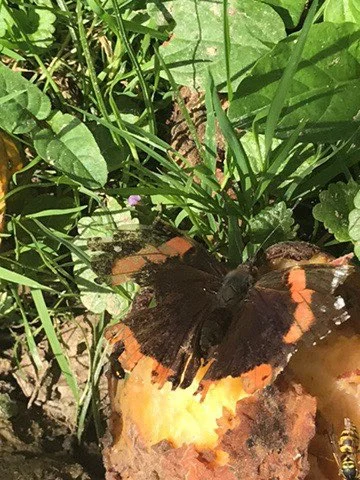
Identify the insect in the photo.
Vanessa atalanta
